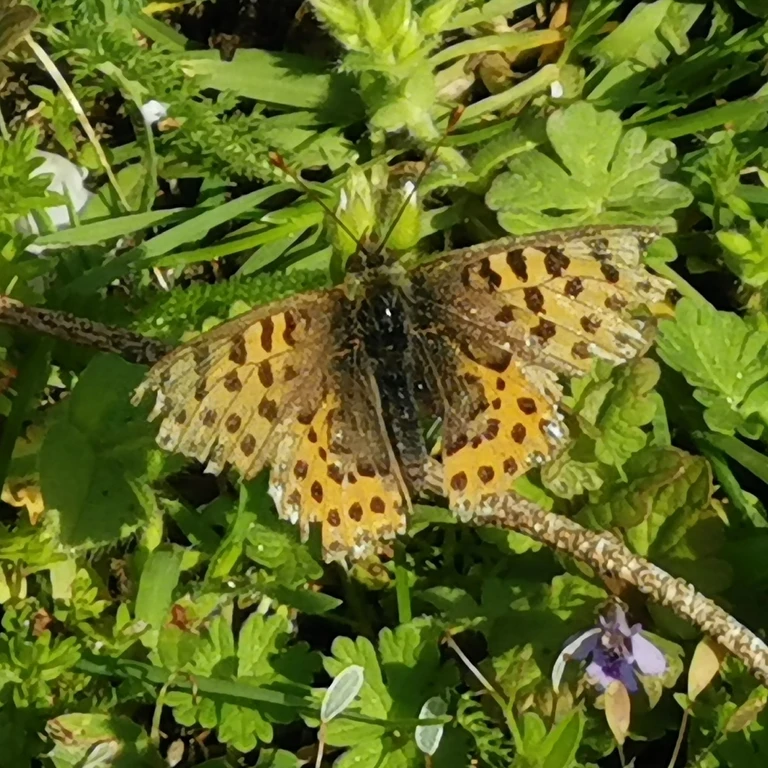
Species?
Issoria lathonia
